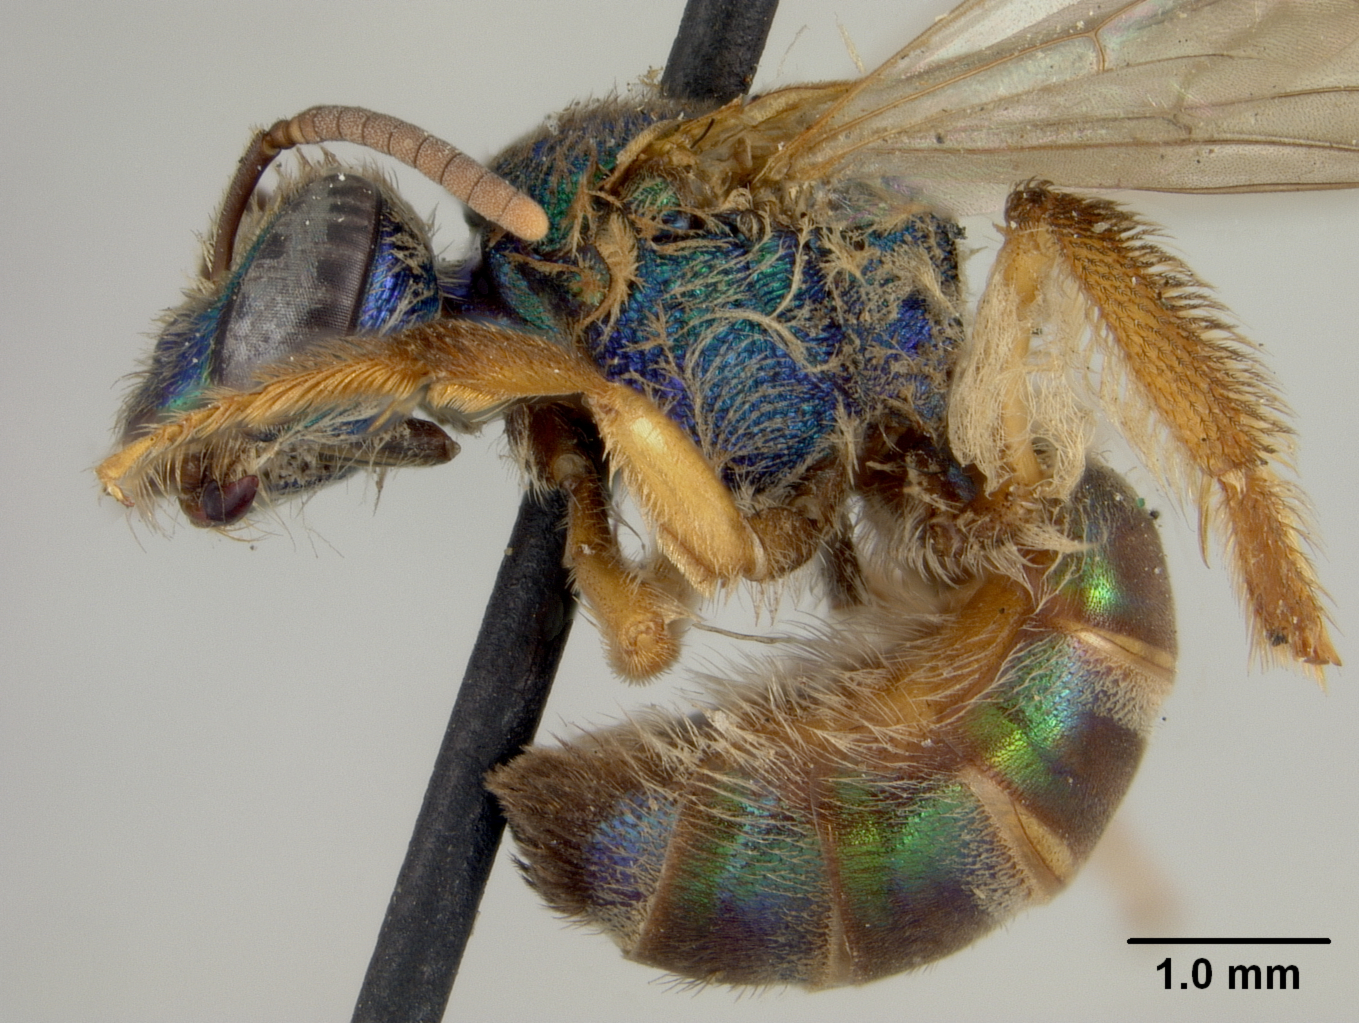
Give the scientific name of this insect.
Agapostemon viequesensis
